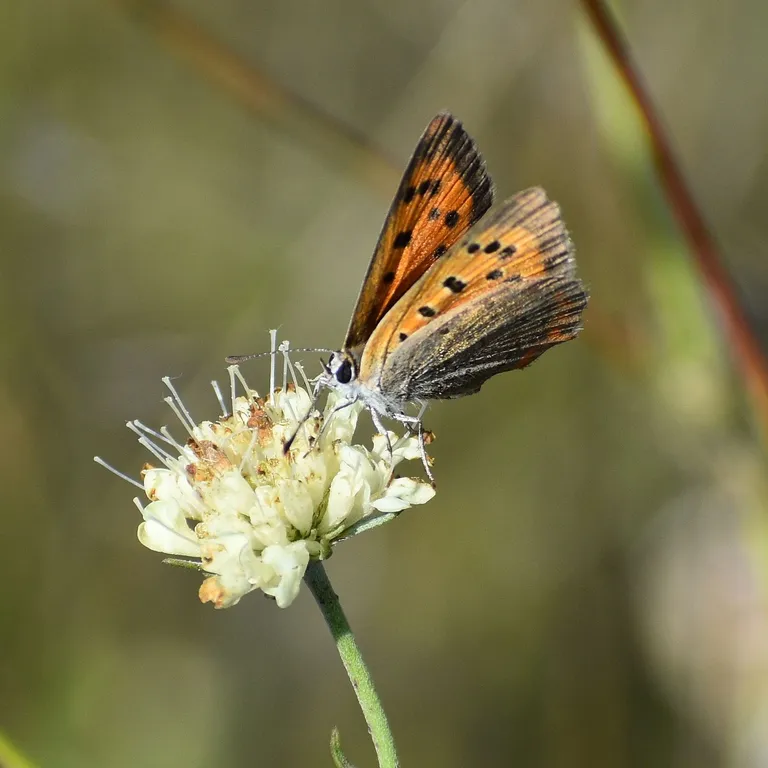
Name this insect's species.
Lycaena phlaeas
